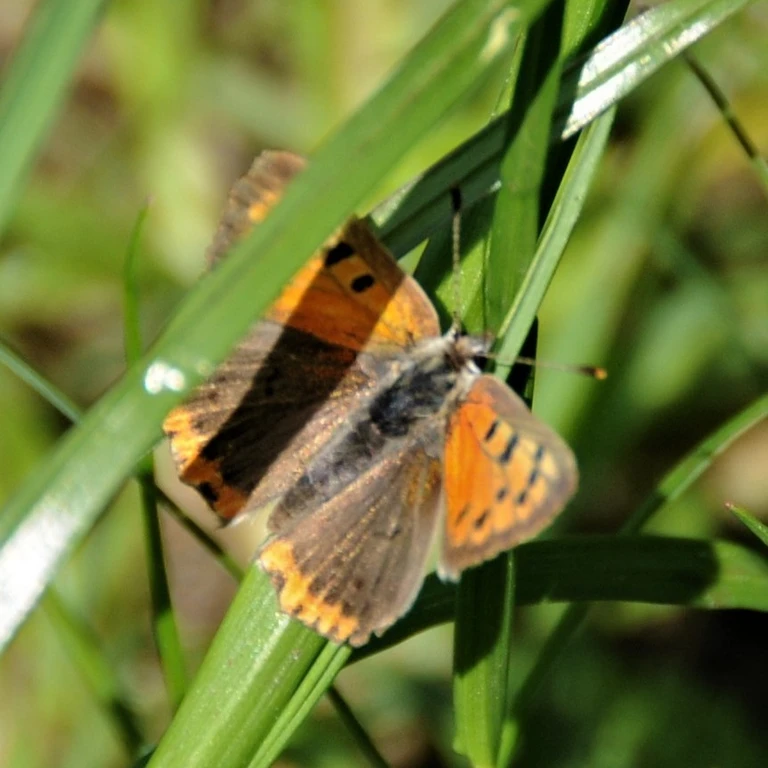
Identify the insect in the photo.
Lycaena phlaeas
